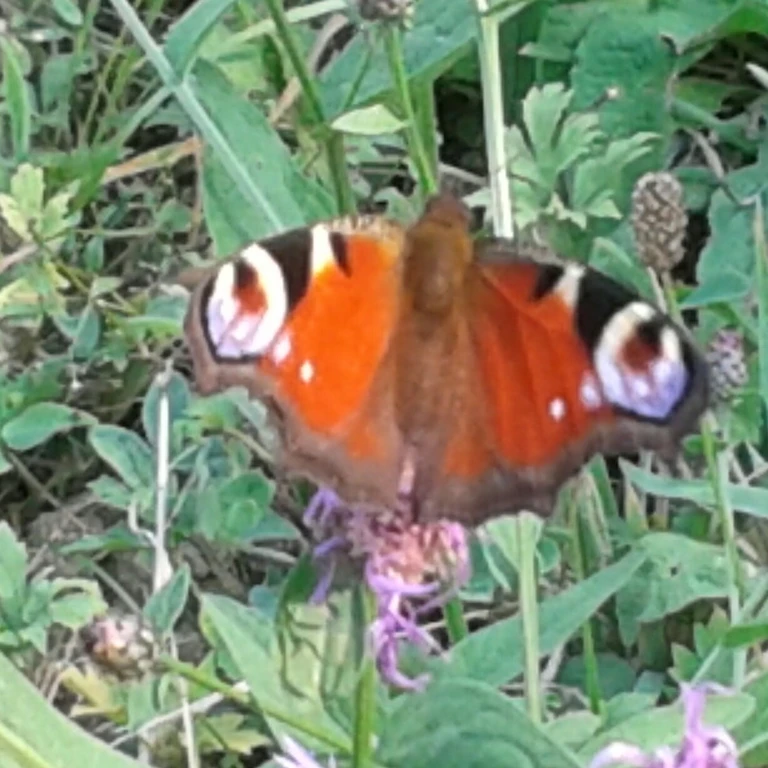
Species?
Aglais io
